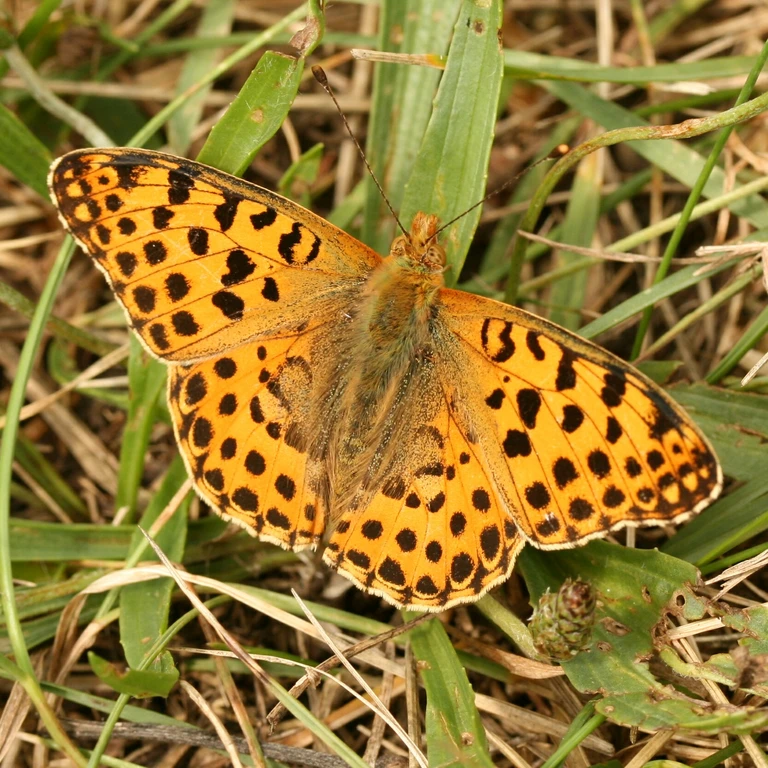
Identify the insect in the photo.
Issoria lathonia
